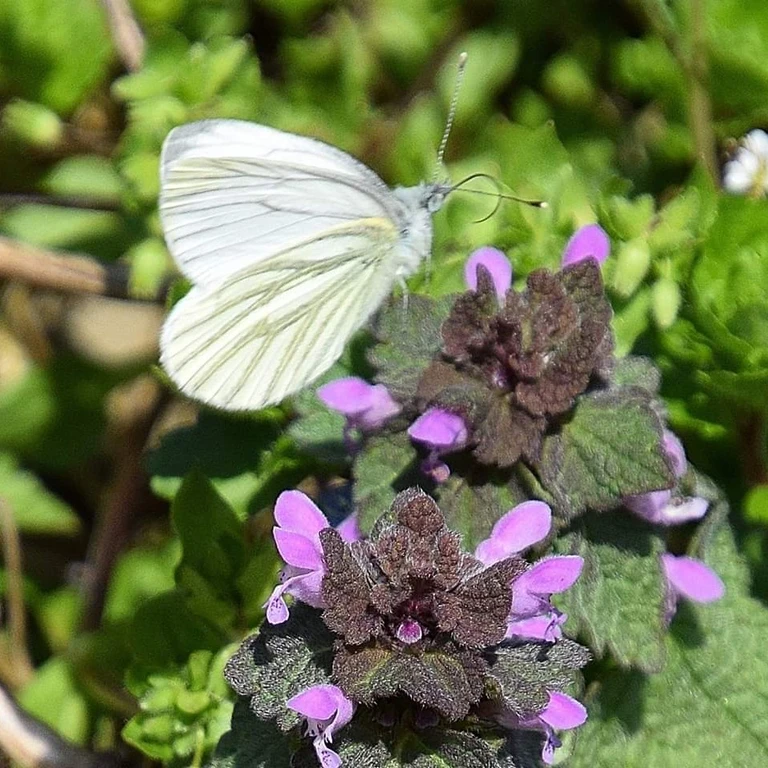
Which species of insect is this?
Pieris napi
